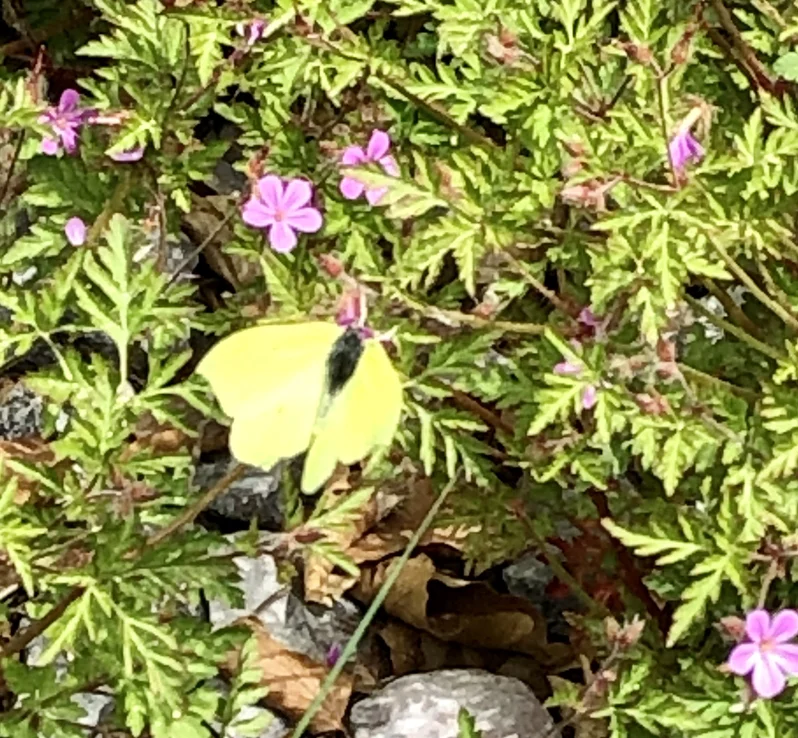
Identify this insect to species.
Gonepteryx rhamni
